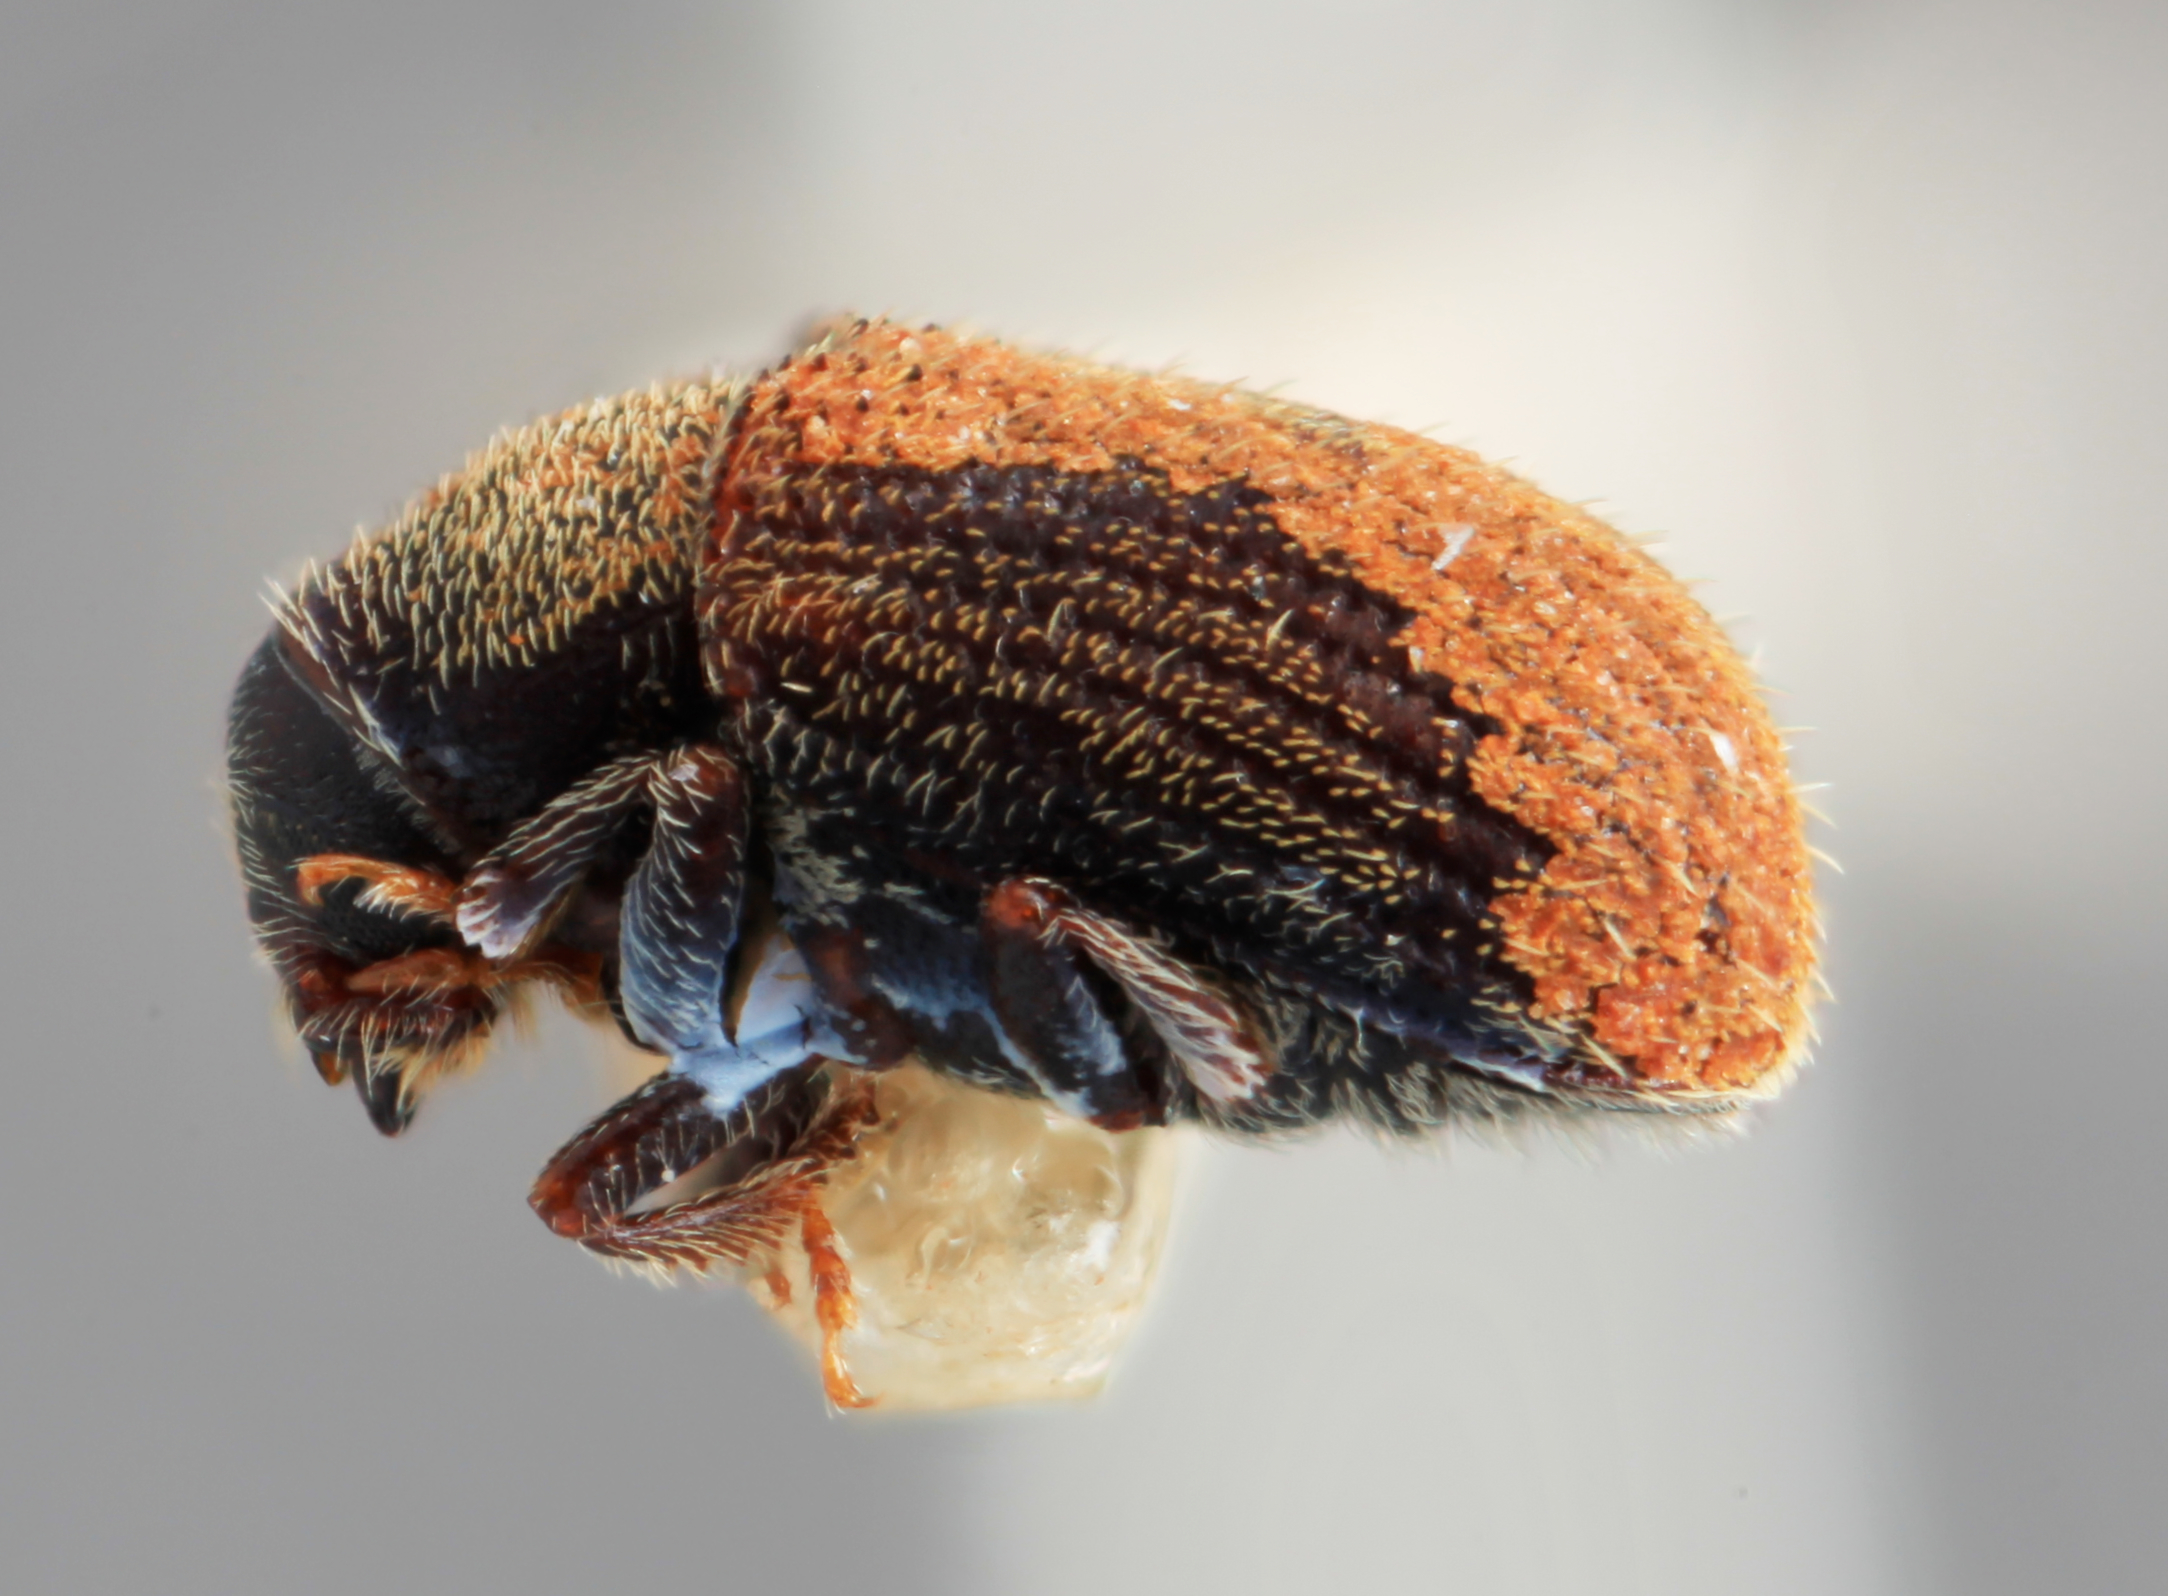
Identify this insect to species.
Pseudoxylechinus sinensis
